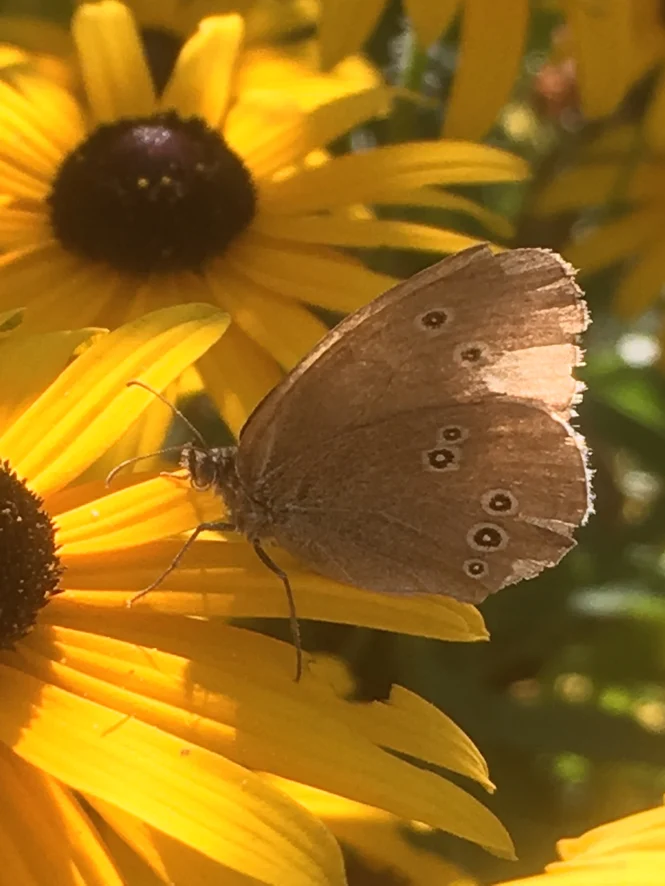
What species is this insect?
Aphantopus hyperantus
